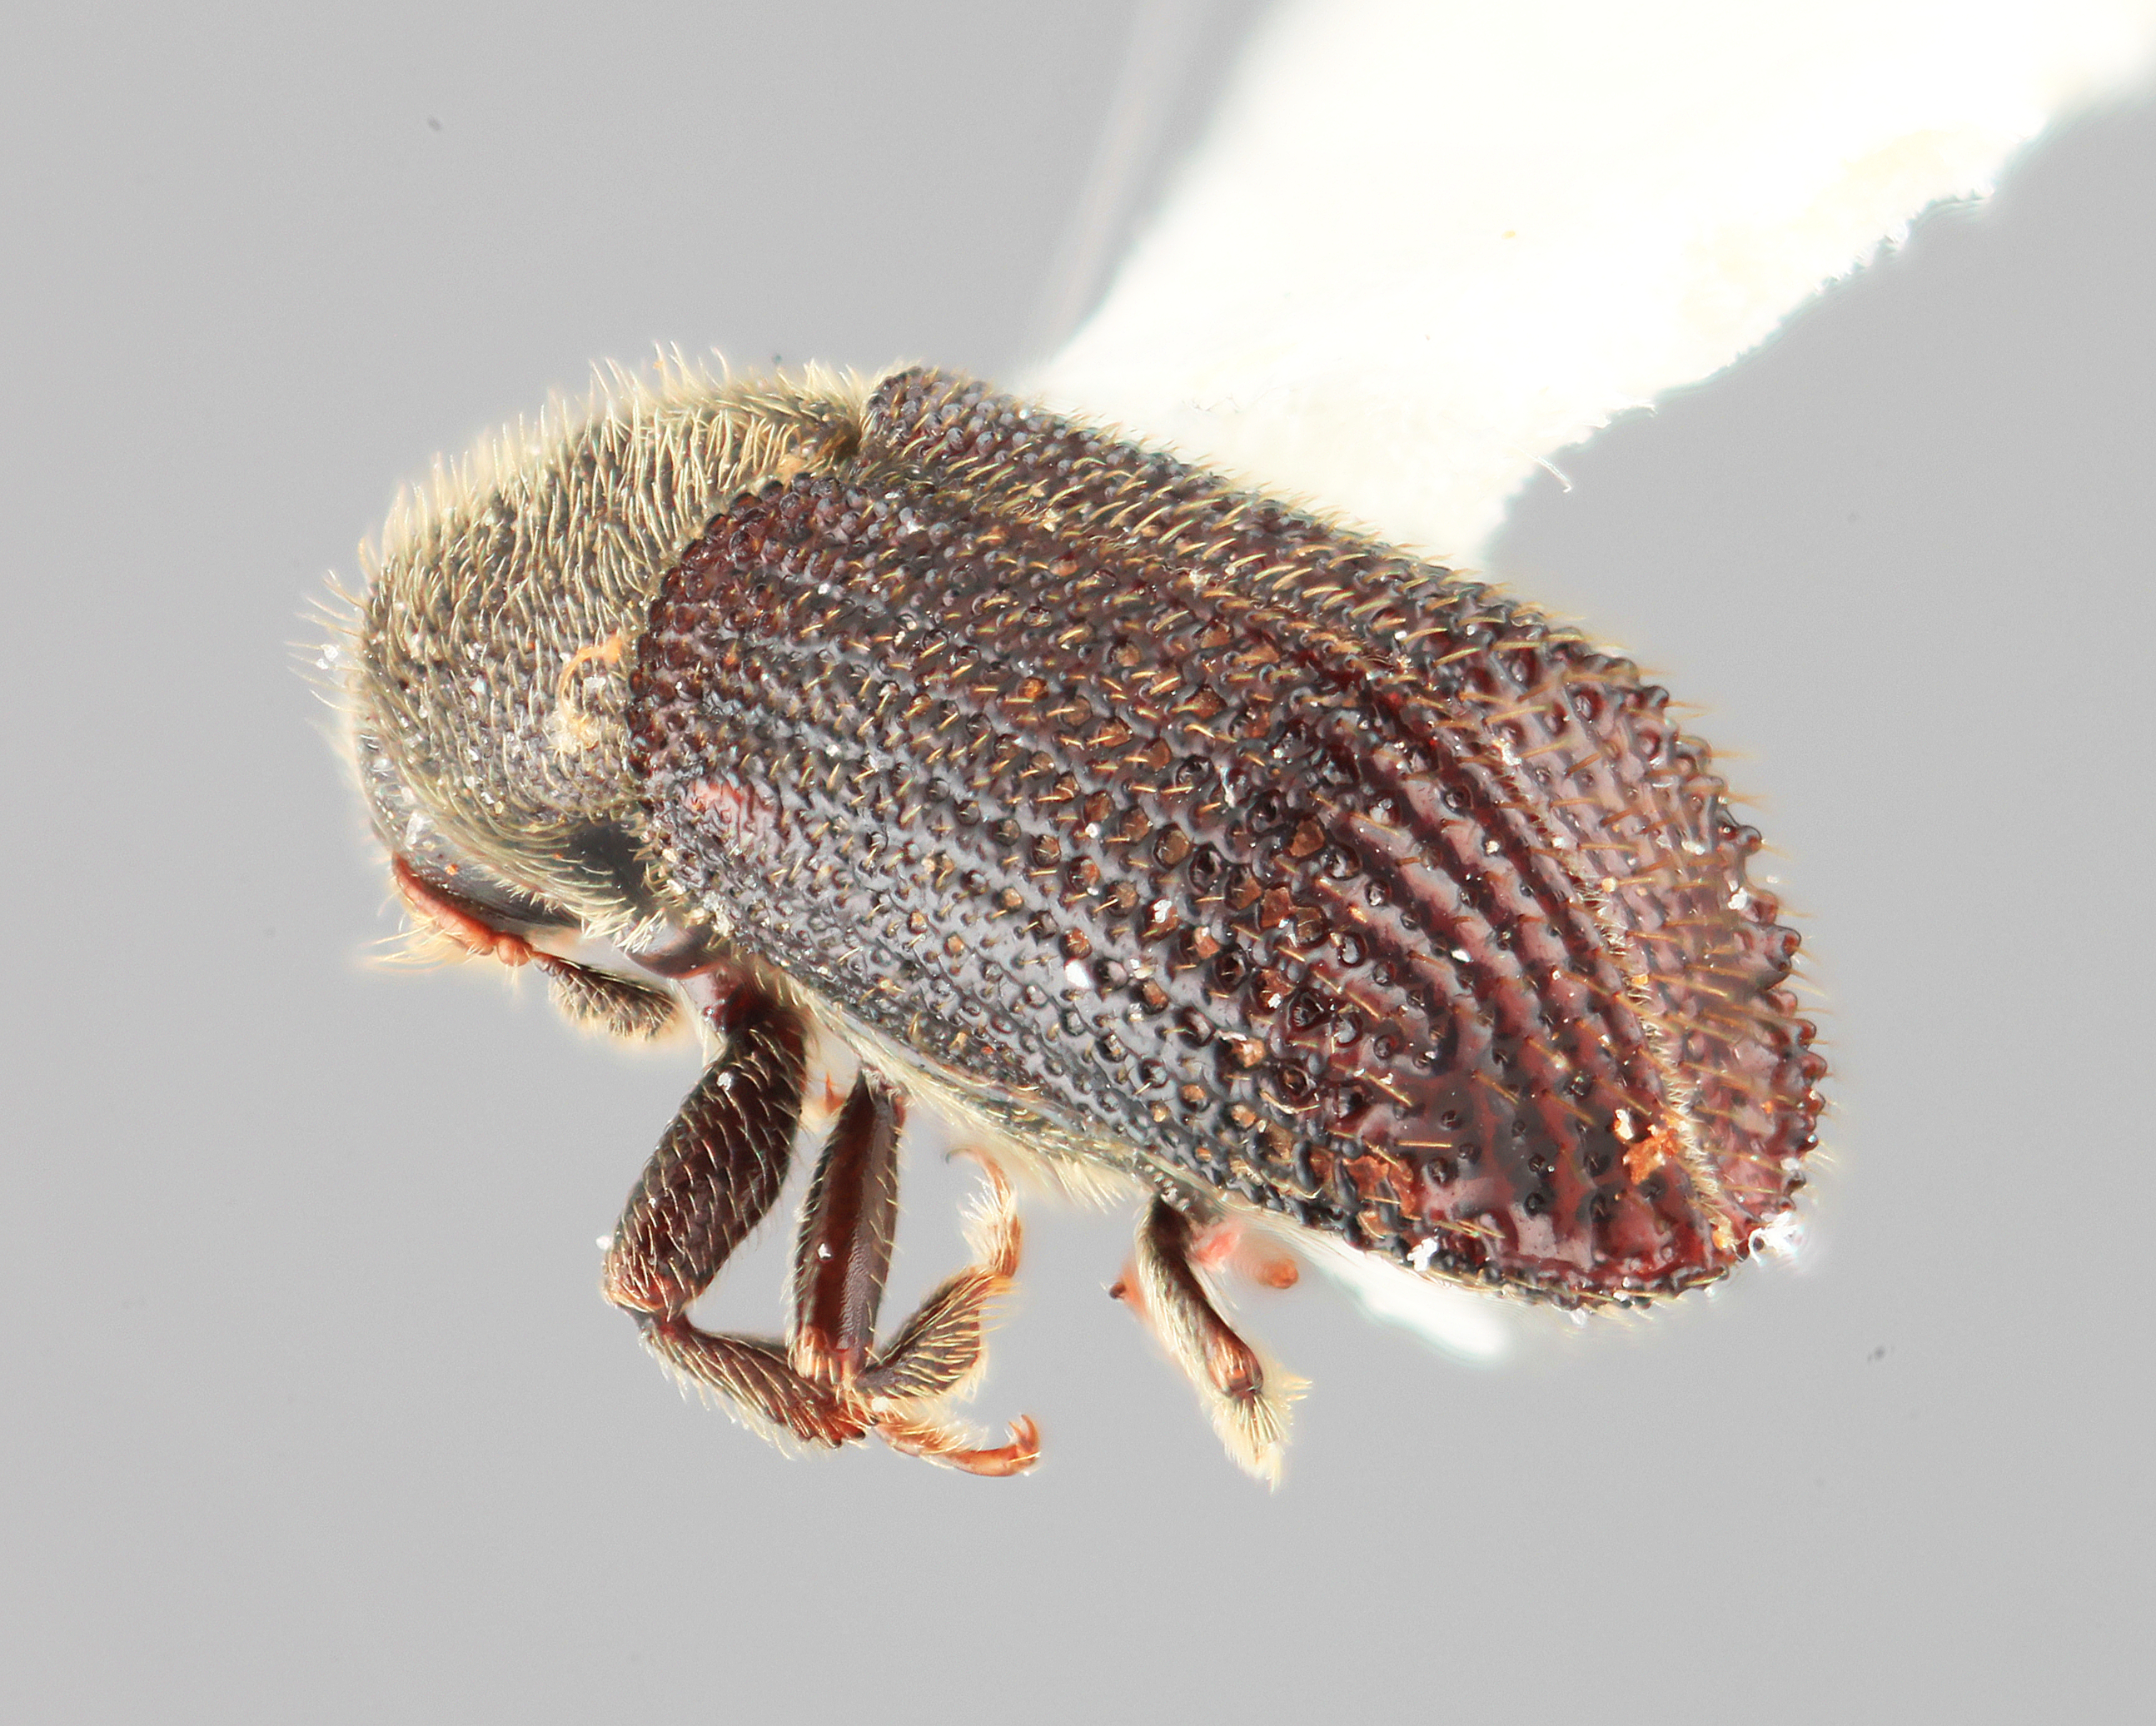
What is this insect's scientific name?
Phloeotribus perniciosus
